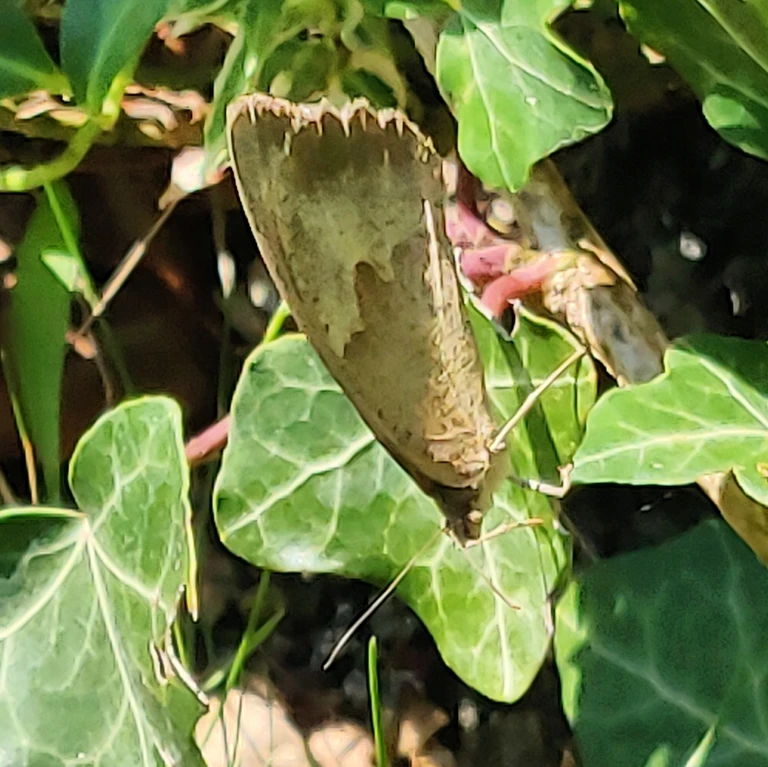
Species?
Maniola jurtina
